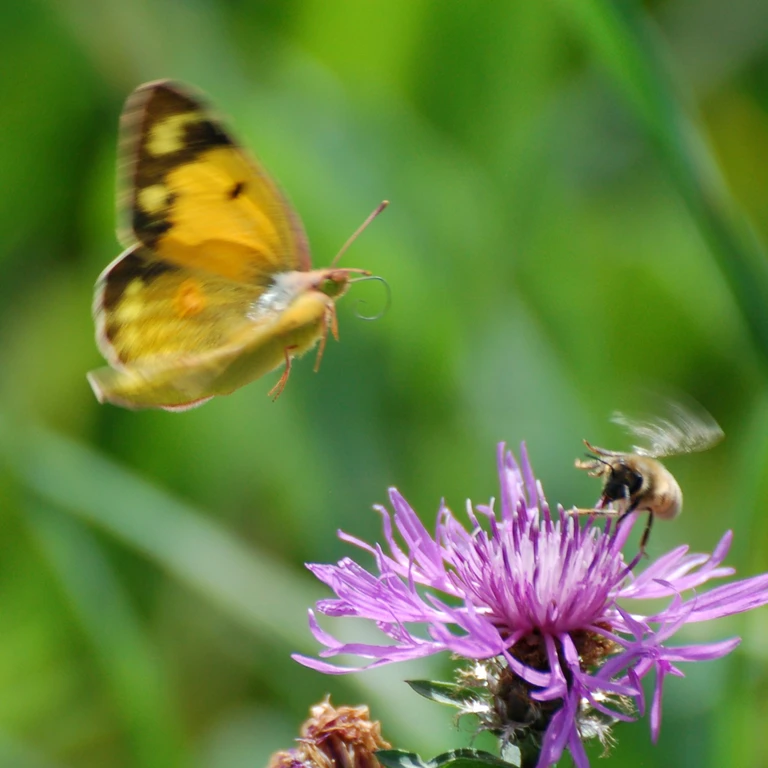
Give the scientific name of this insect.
Colias croceus
